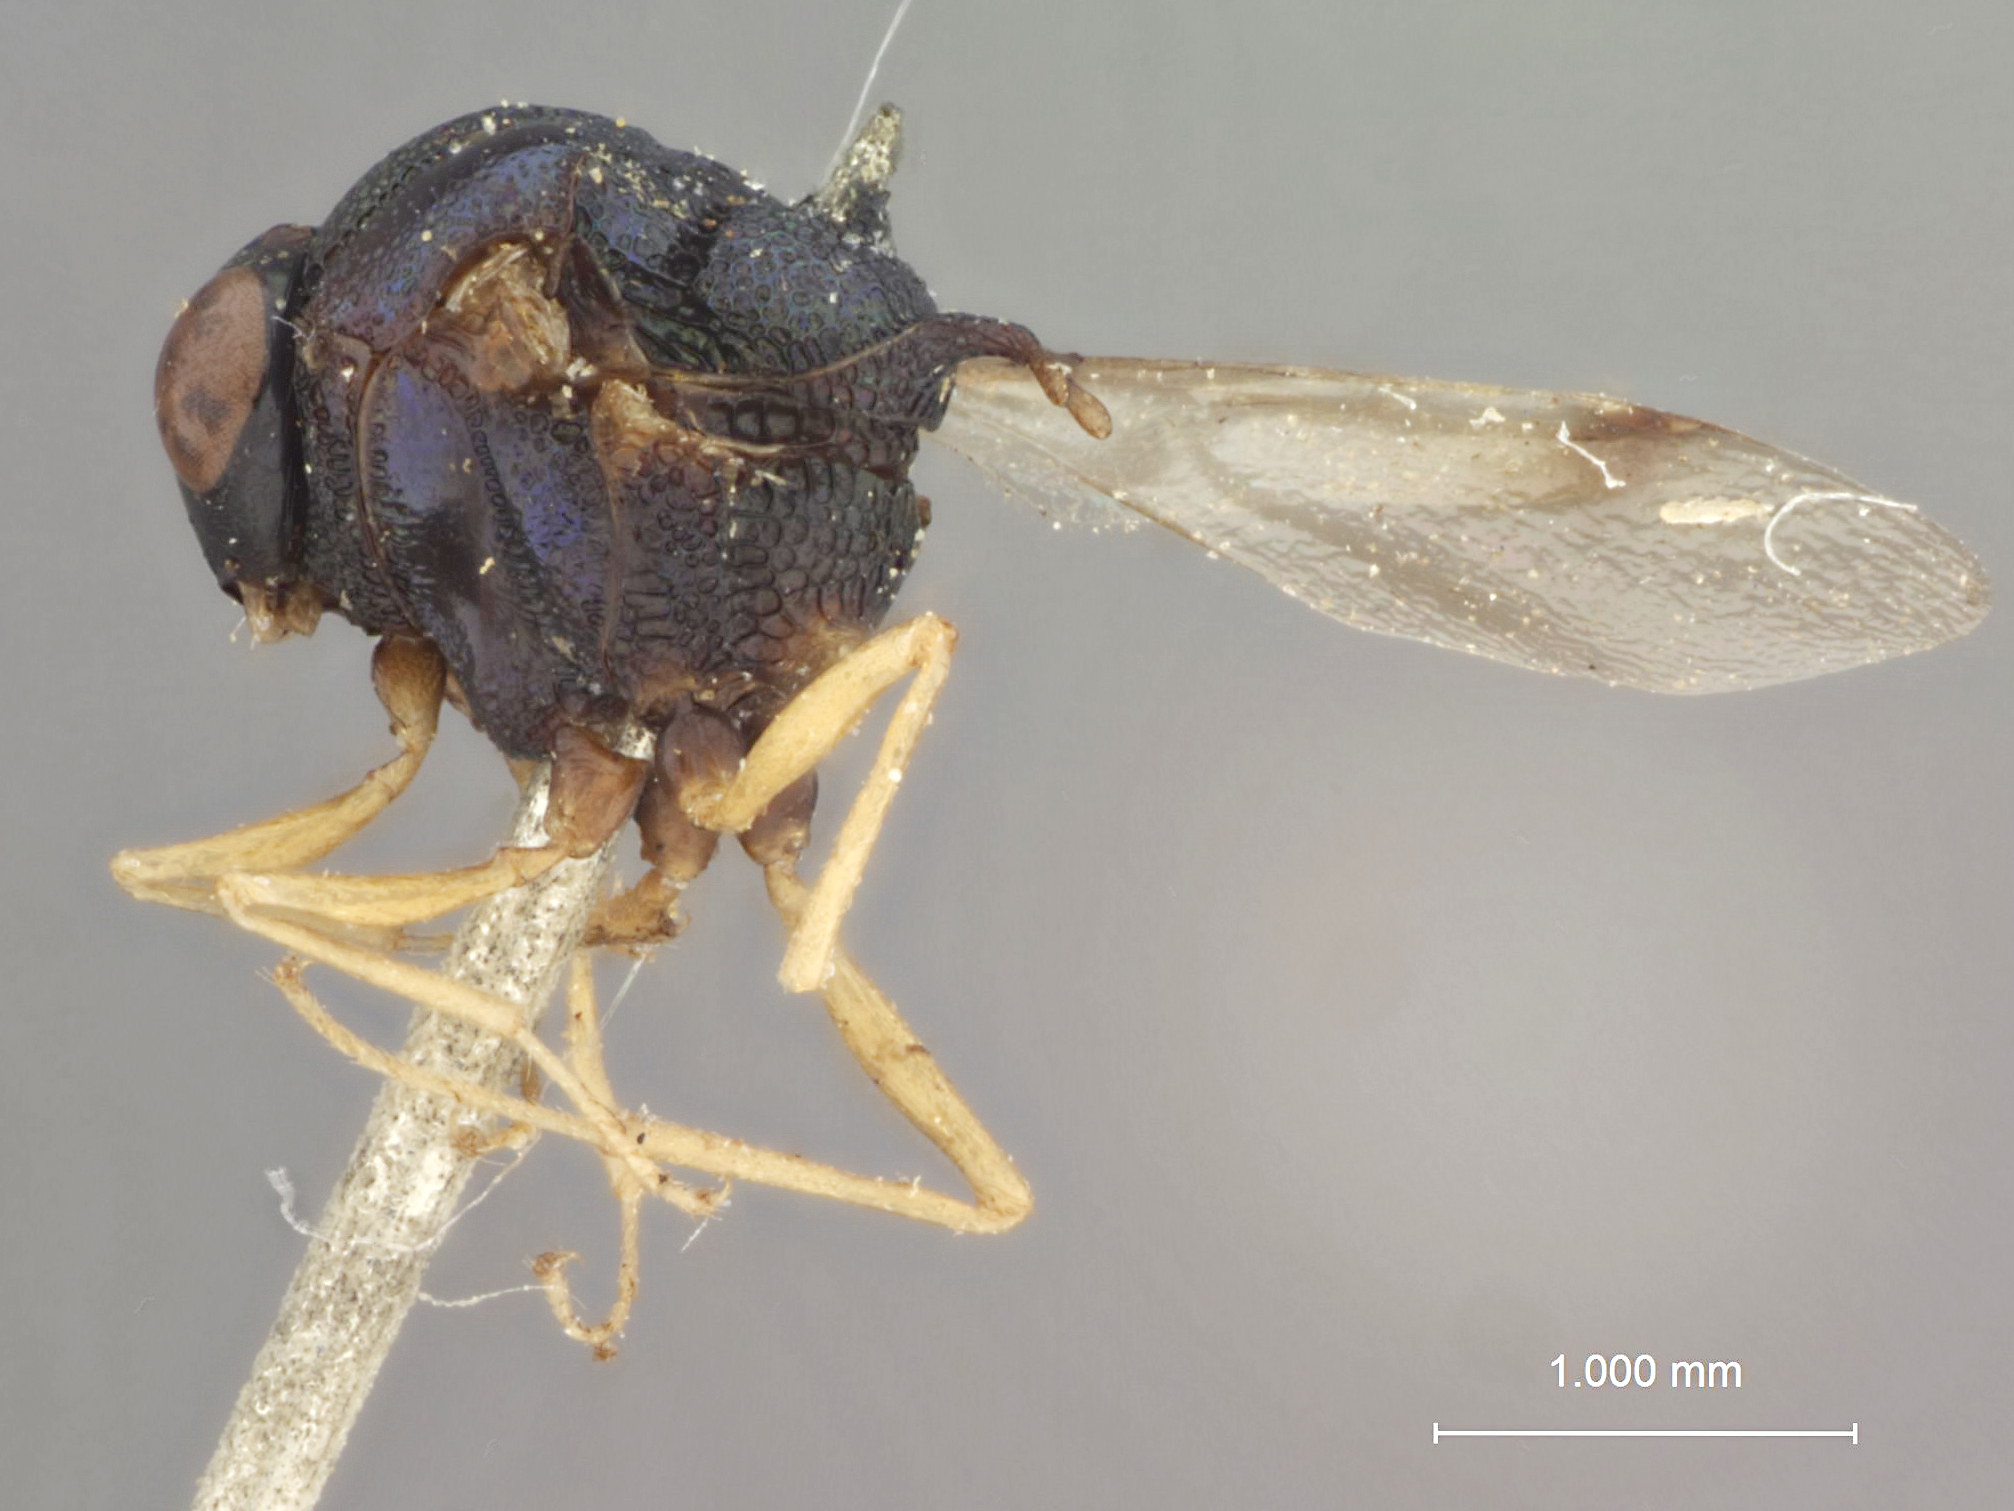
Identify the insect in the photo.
Arretocera tanjorensis
